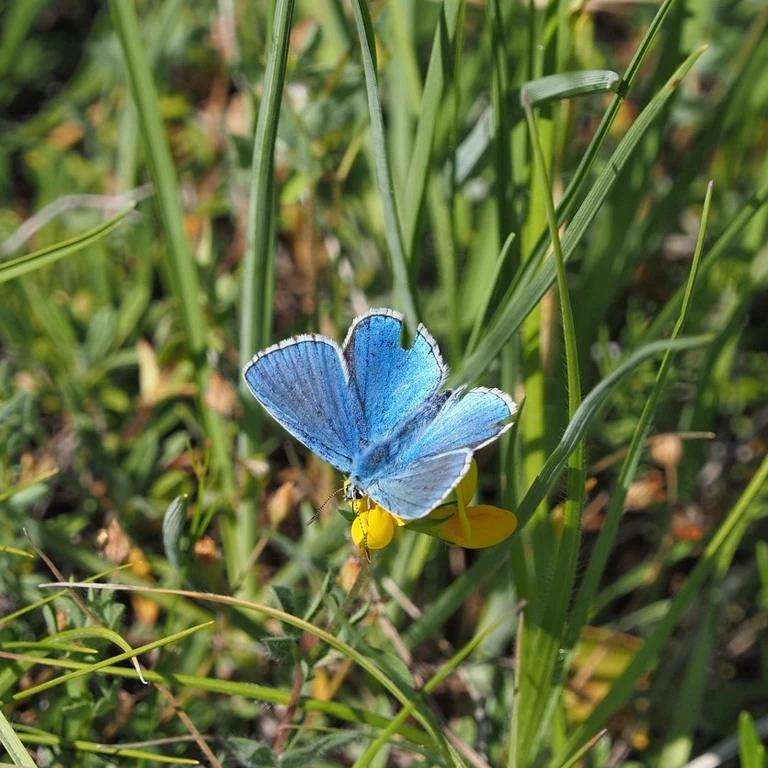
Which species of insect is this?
Lysandra bellargus
